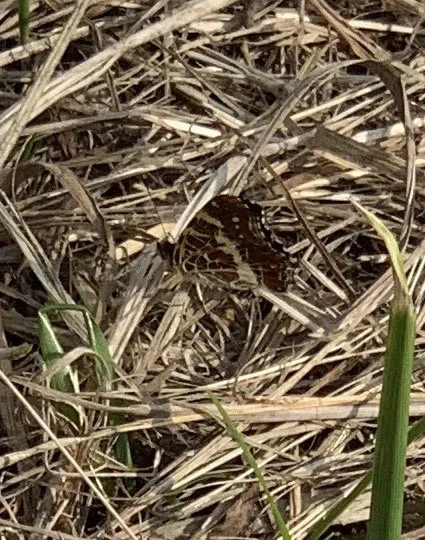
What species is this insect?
Araschnia levana
